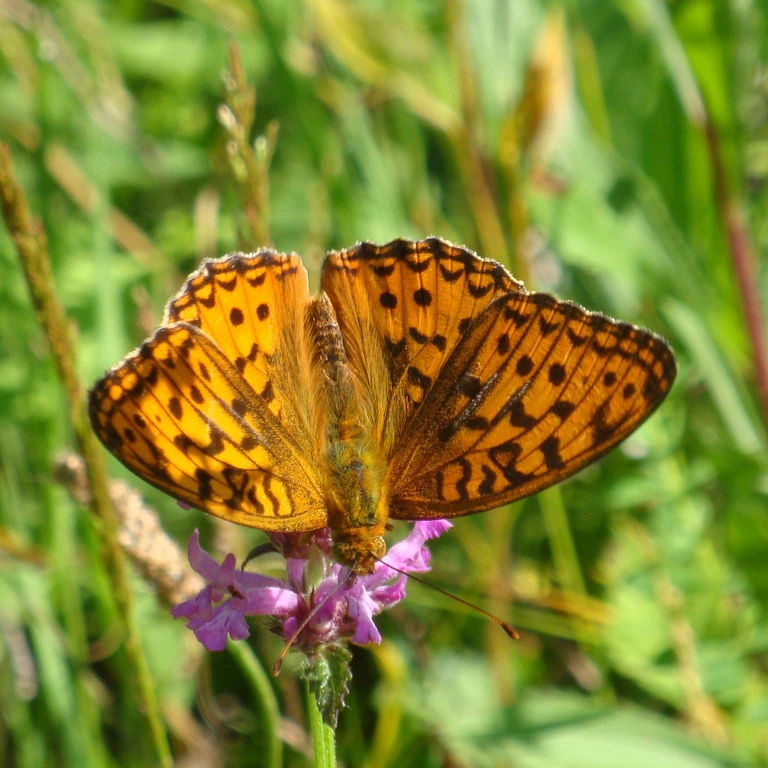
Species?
Fabriciana adippe
